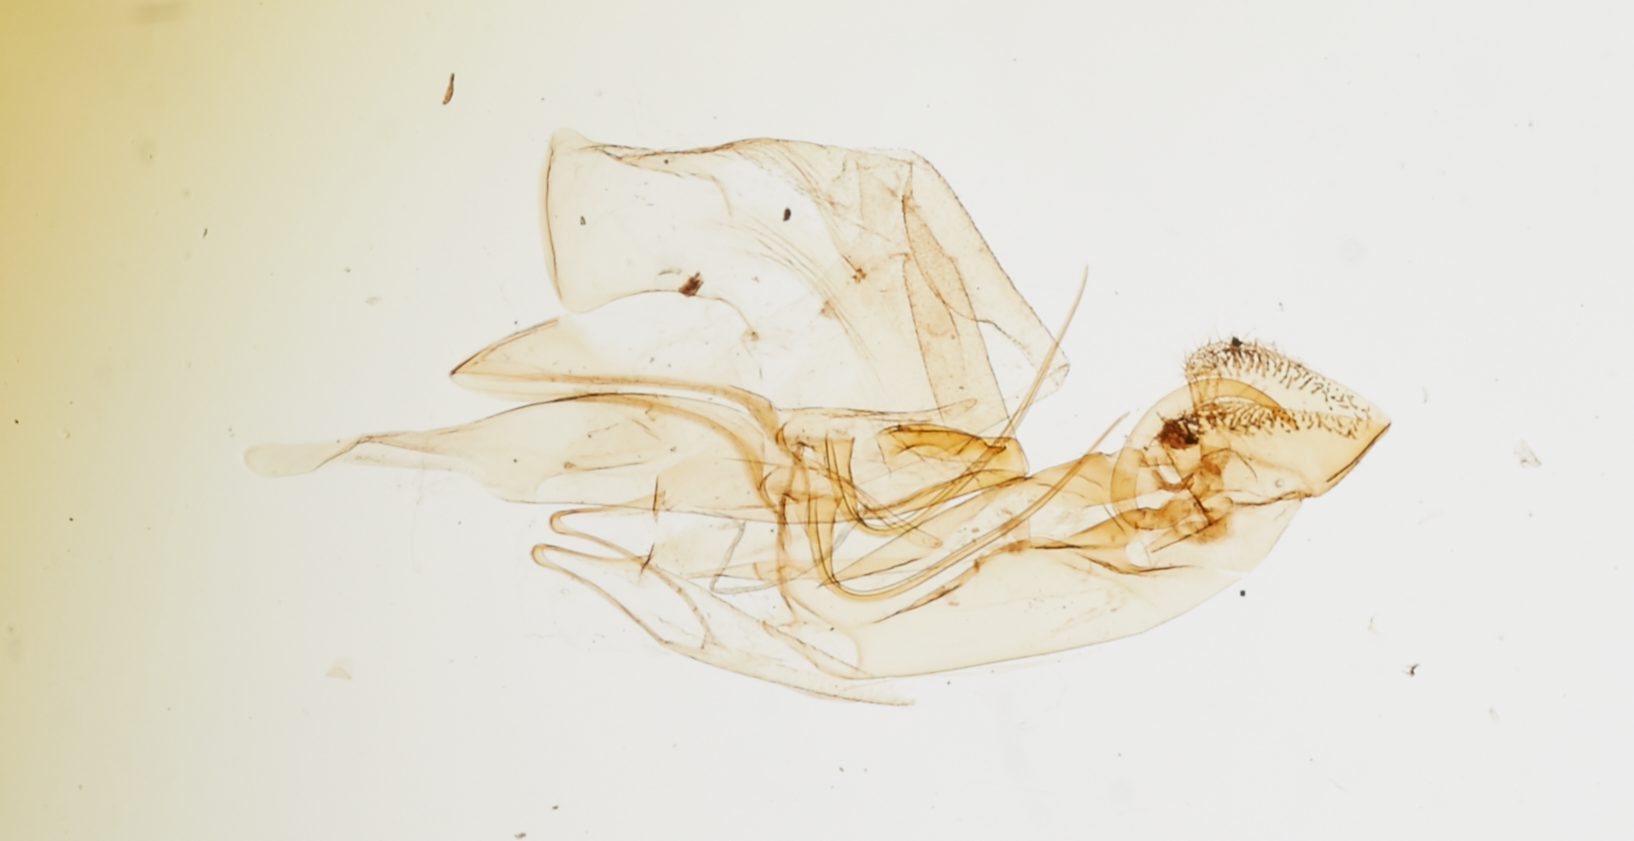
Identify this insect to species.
Chionodes loetae
